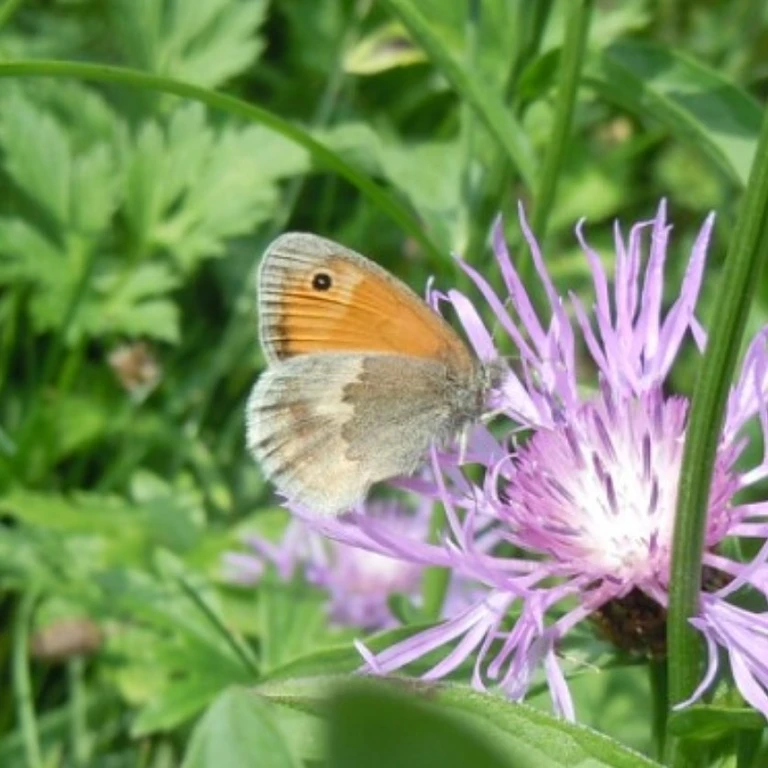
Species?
Coenonympha pamphilus
